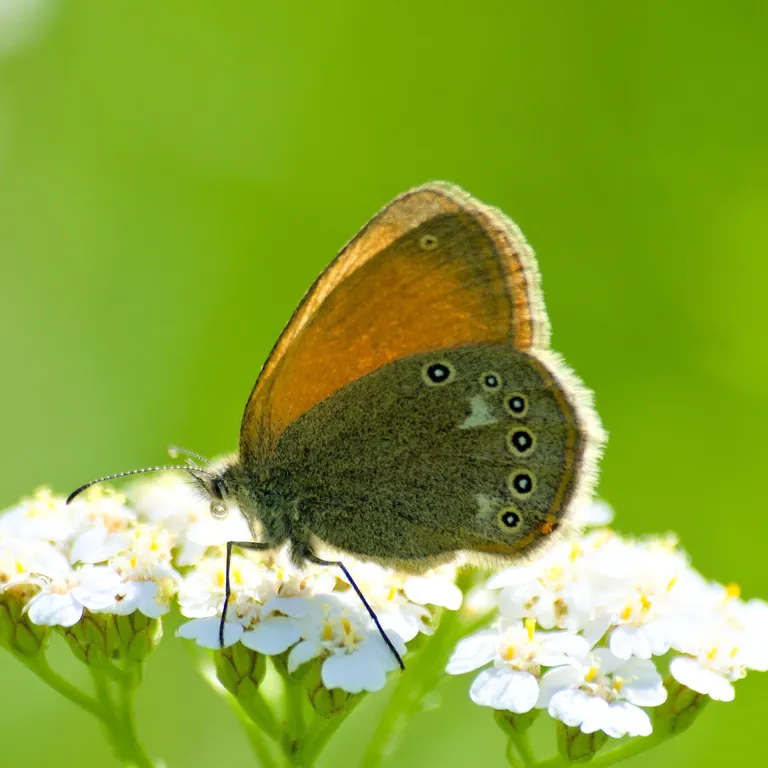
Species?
Coenonympha glycerion (also Coenonympha iphis)
